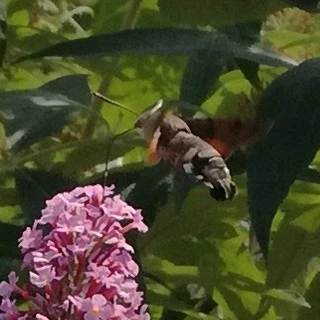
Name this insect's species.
Macroglossum stellatarum
